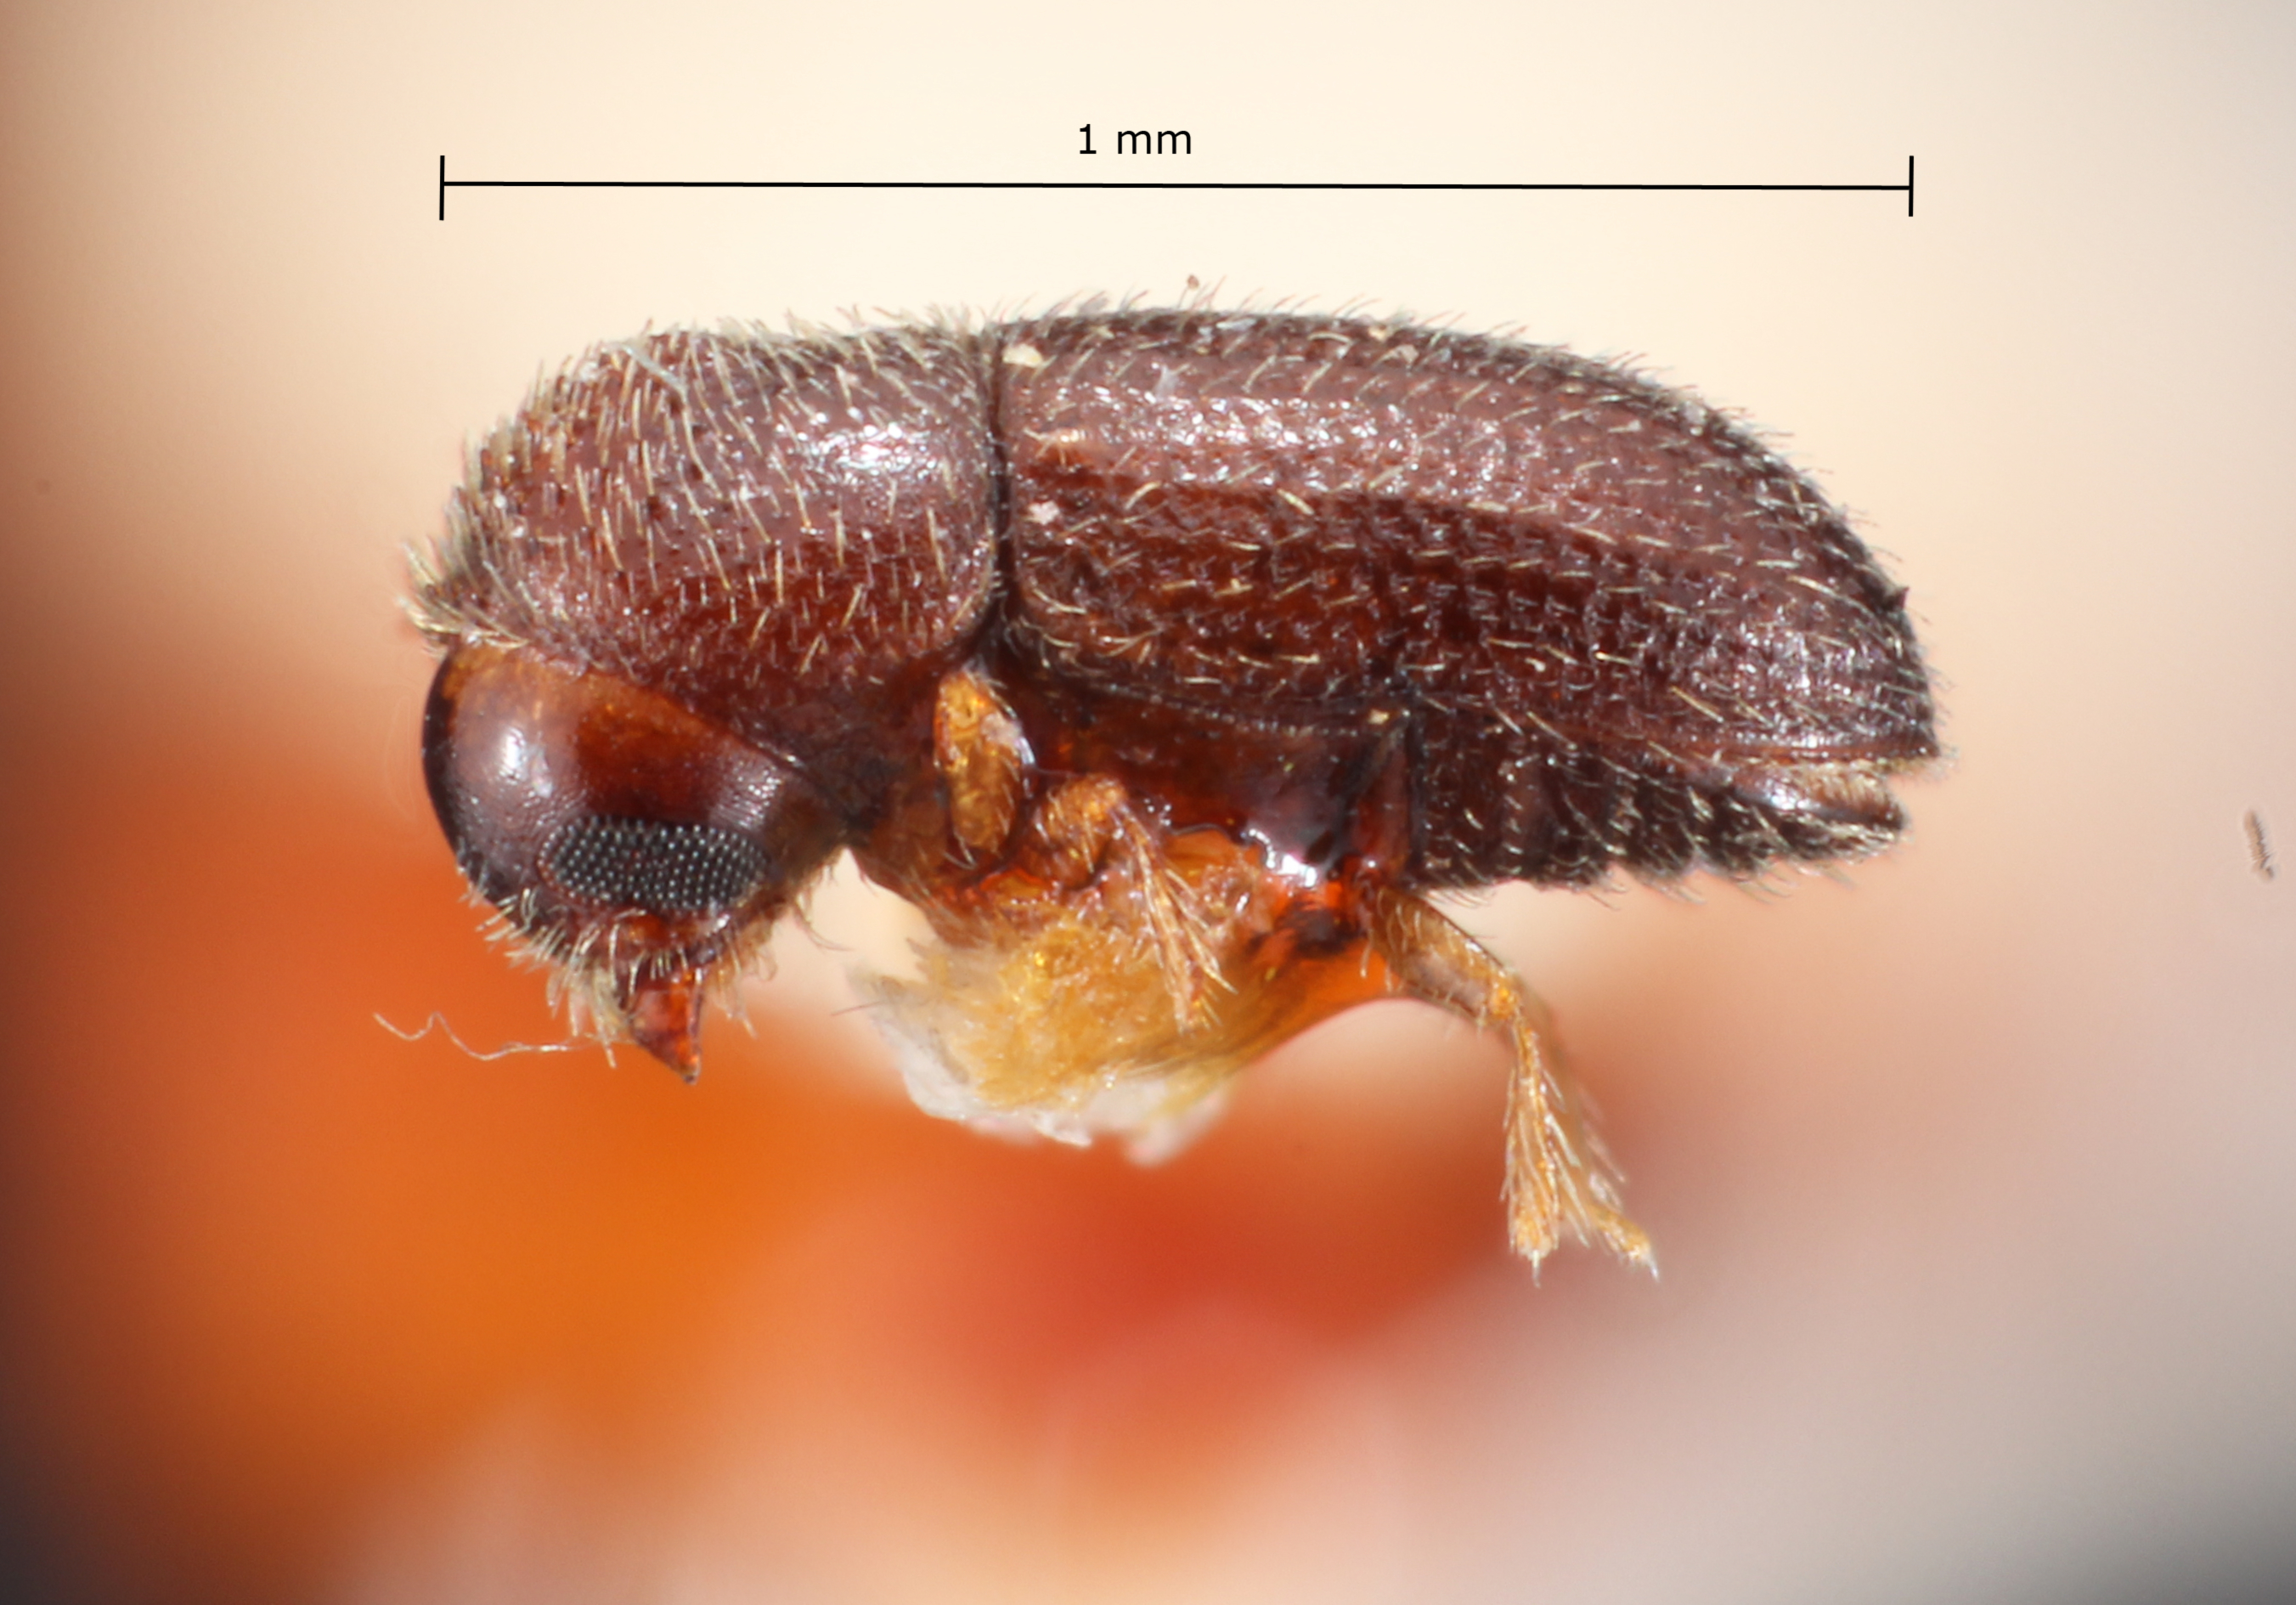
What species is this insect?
Hypothenemus pilosus
